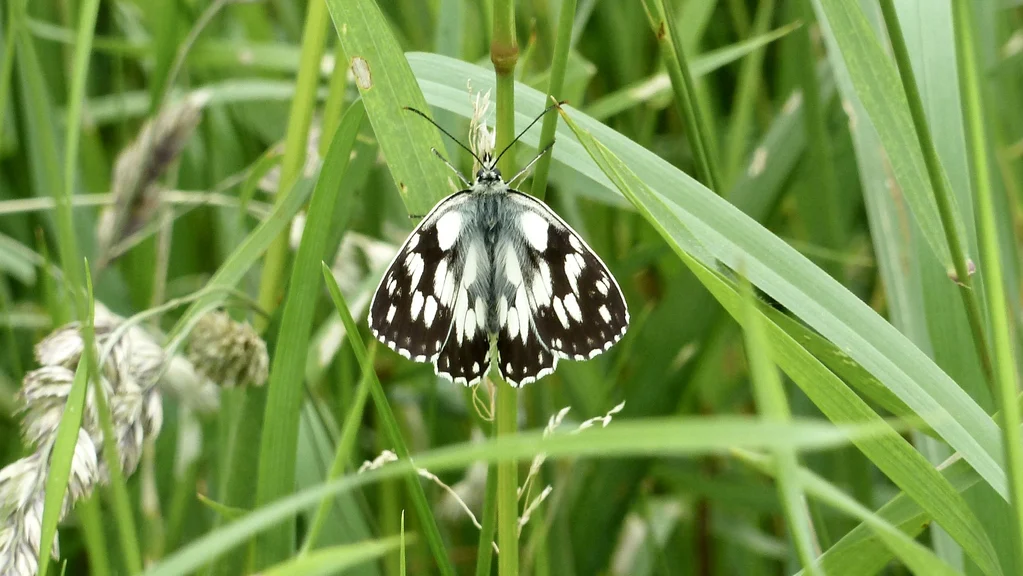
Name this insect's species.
Melanargia galathea
